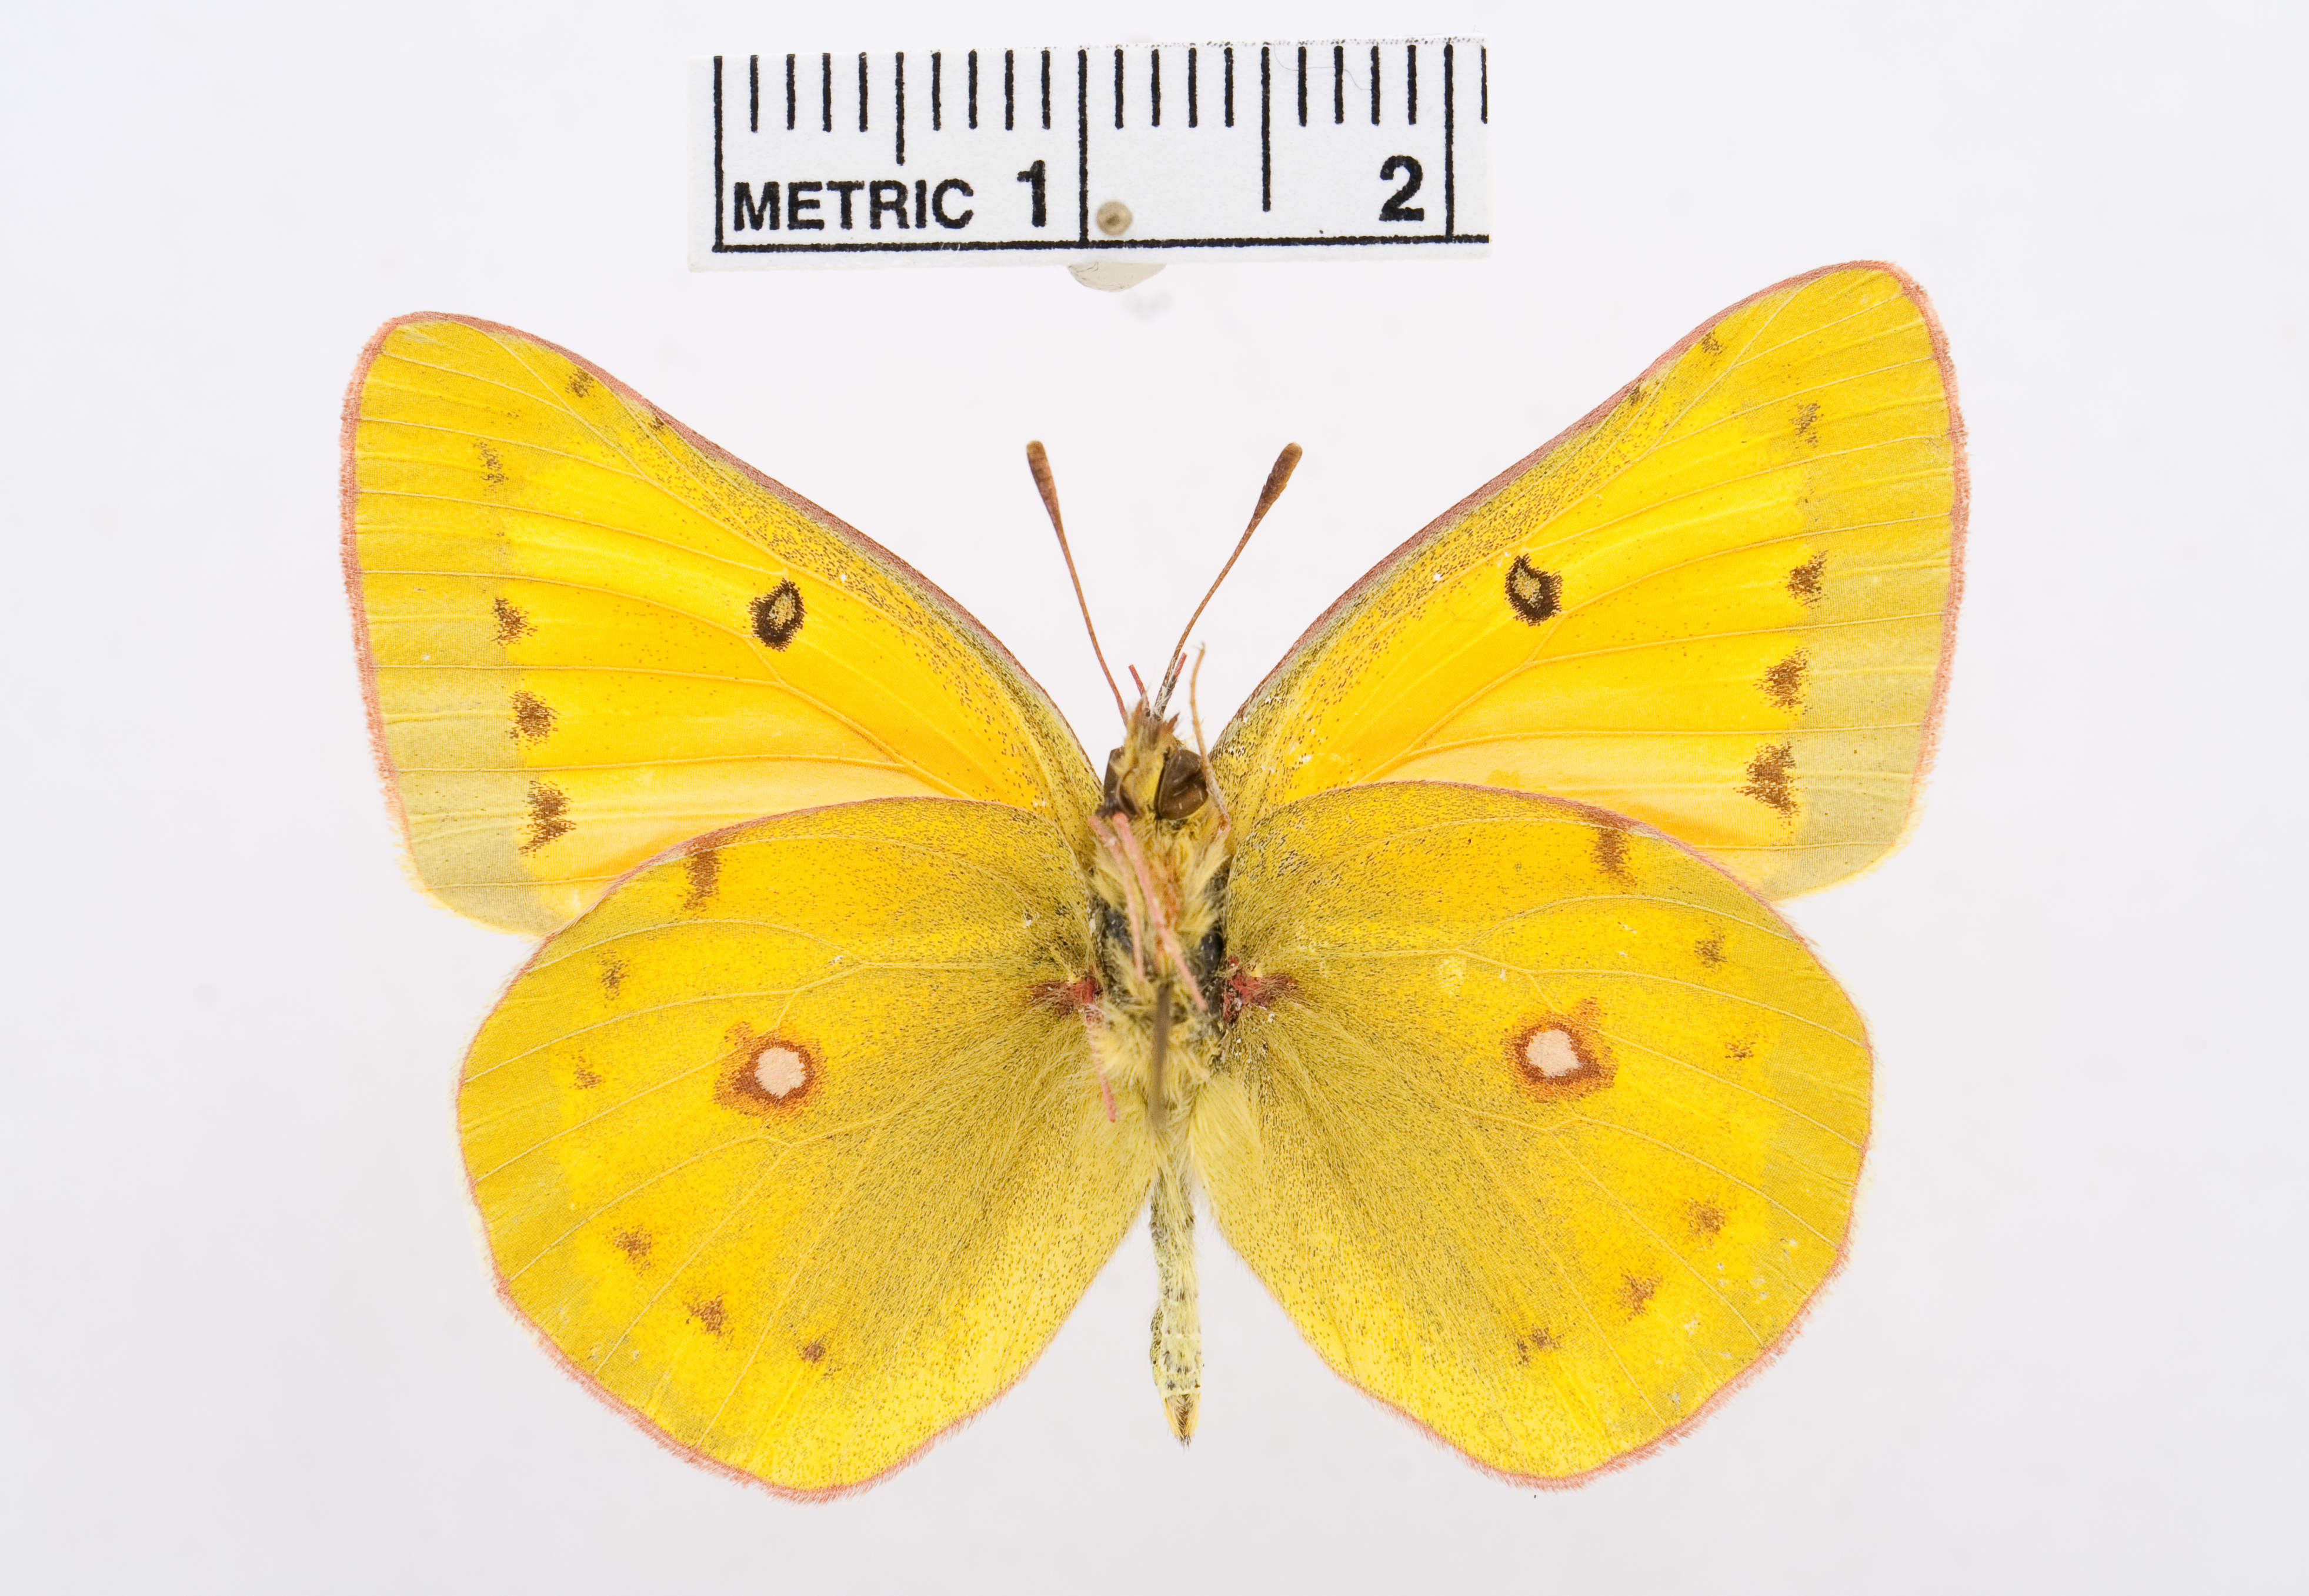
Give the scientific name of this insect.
Colias staudingeri
